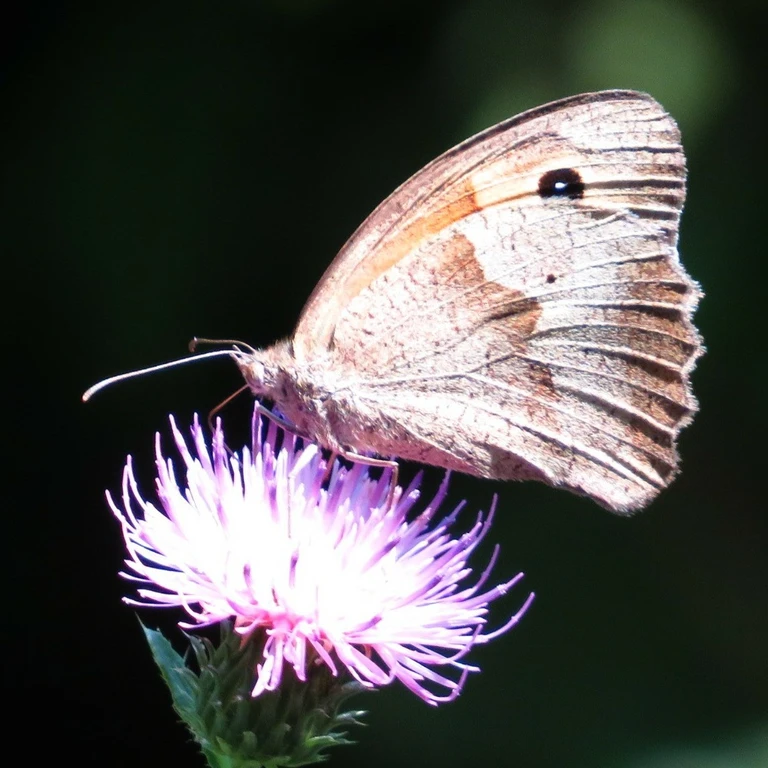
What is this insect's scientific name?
Maniola jurtina
